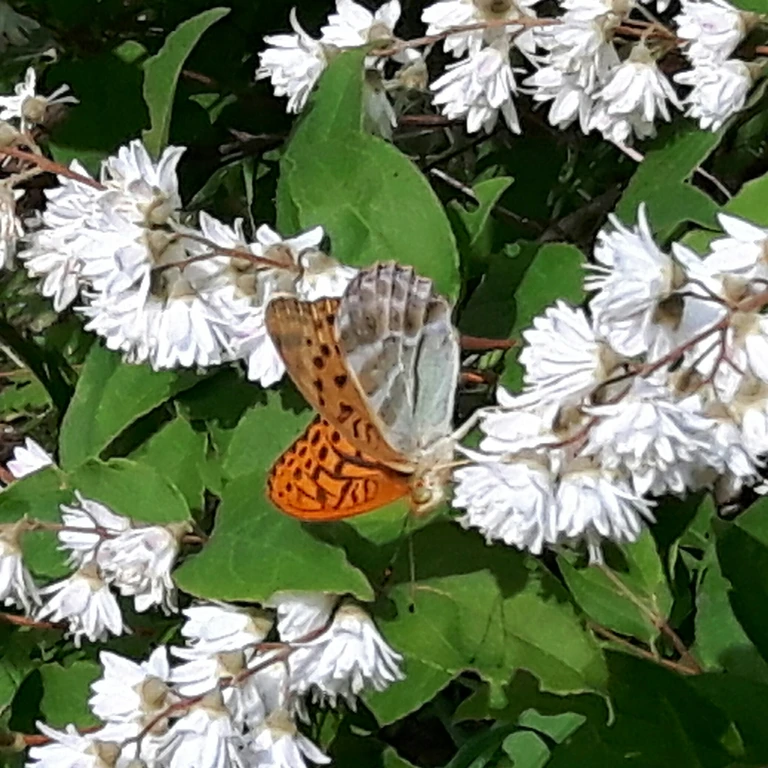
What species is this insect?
Argynnis paphia
